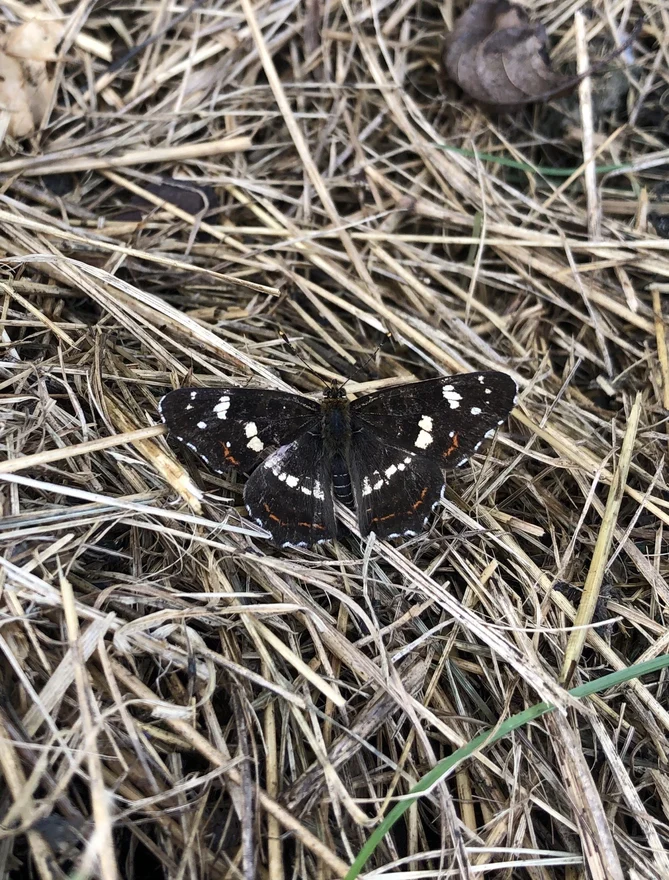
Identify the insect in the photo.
Araschnia levana
